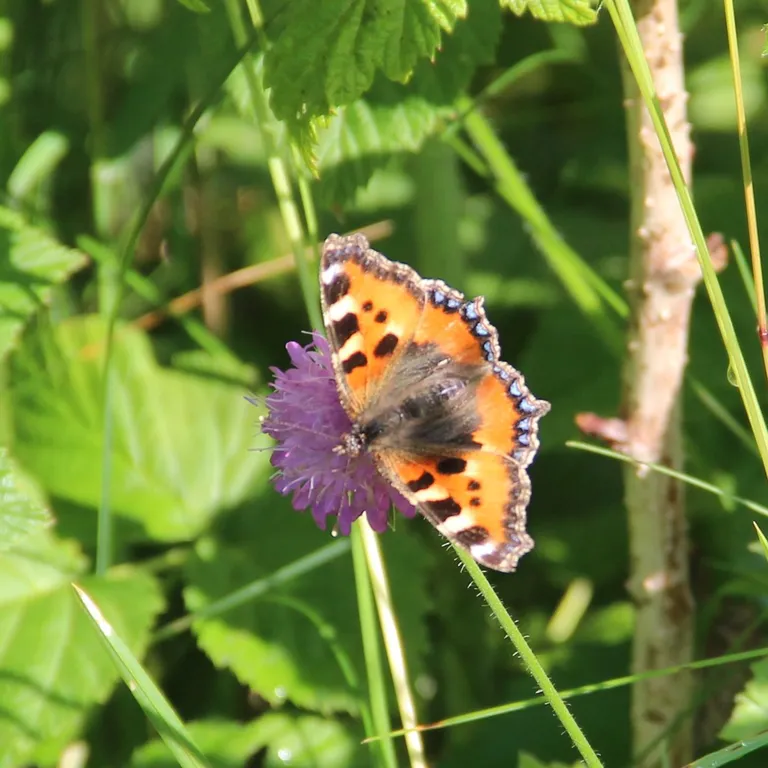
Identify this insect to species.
Aglais urticae
